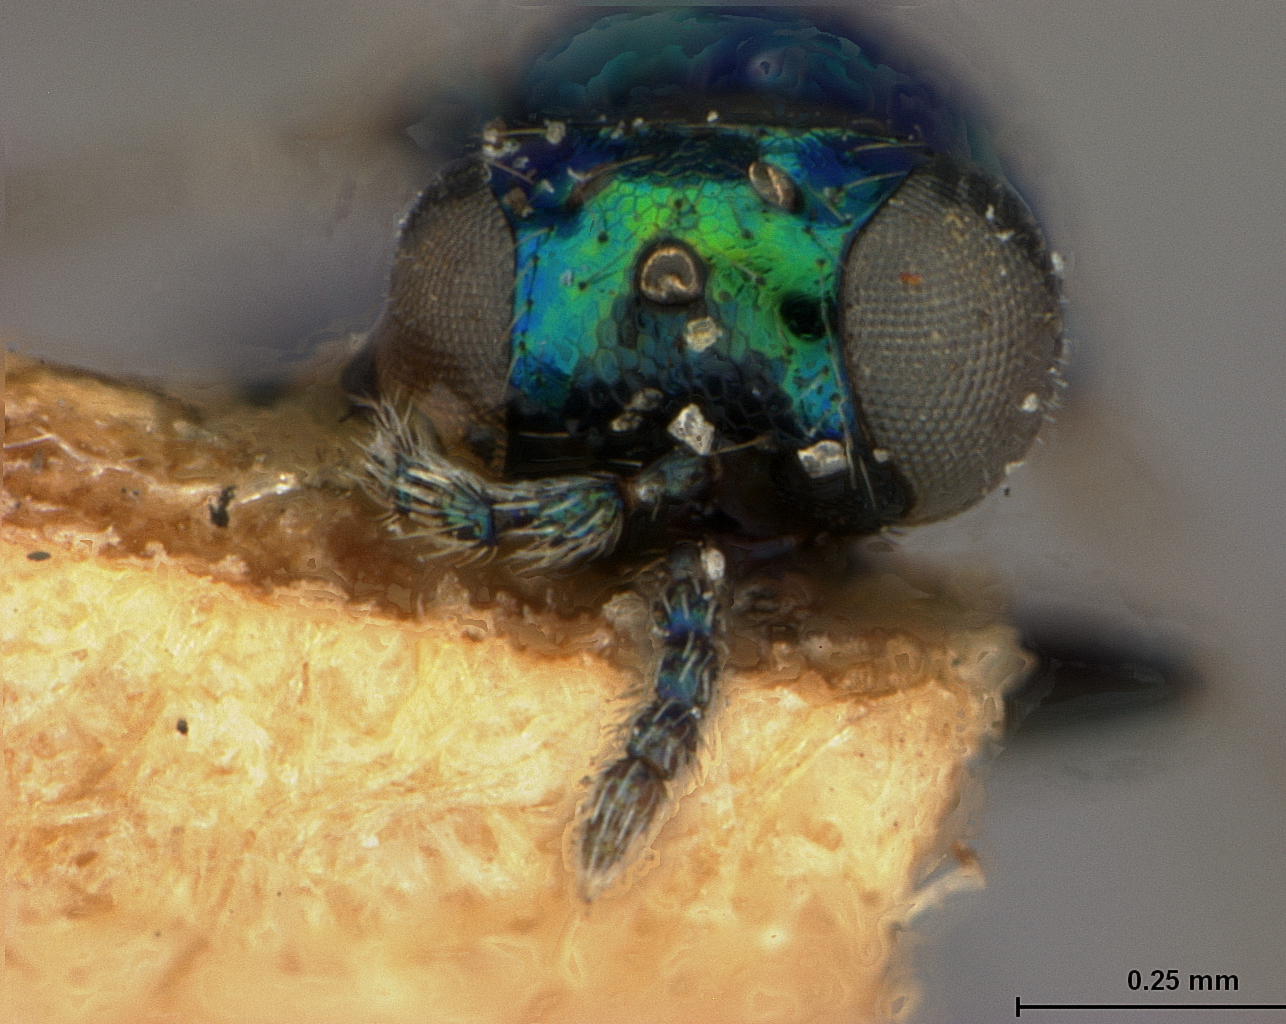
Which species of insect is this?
Entedon lithocolletidis
